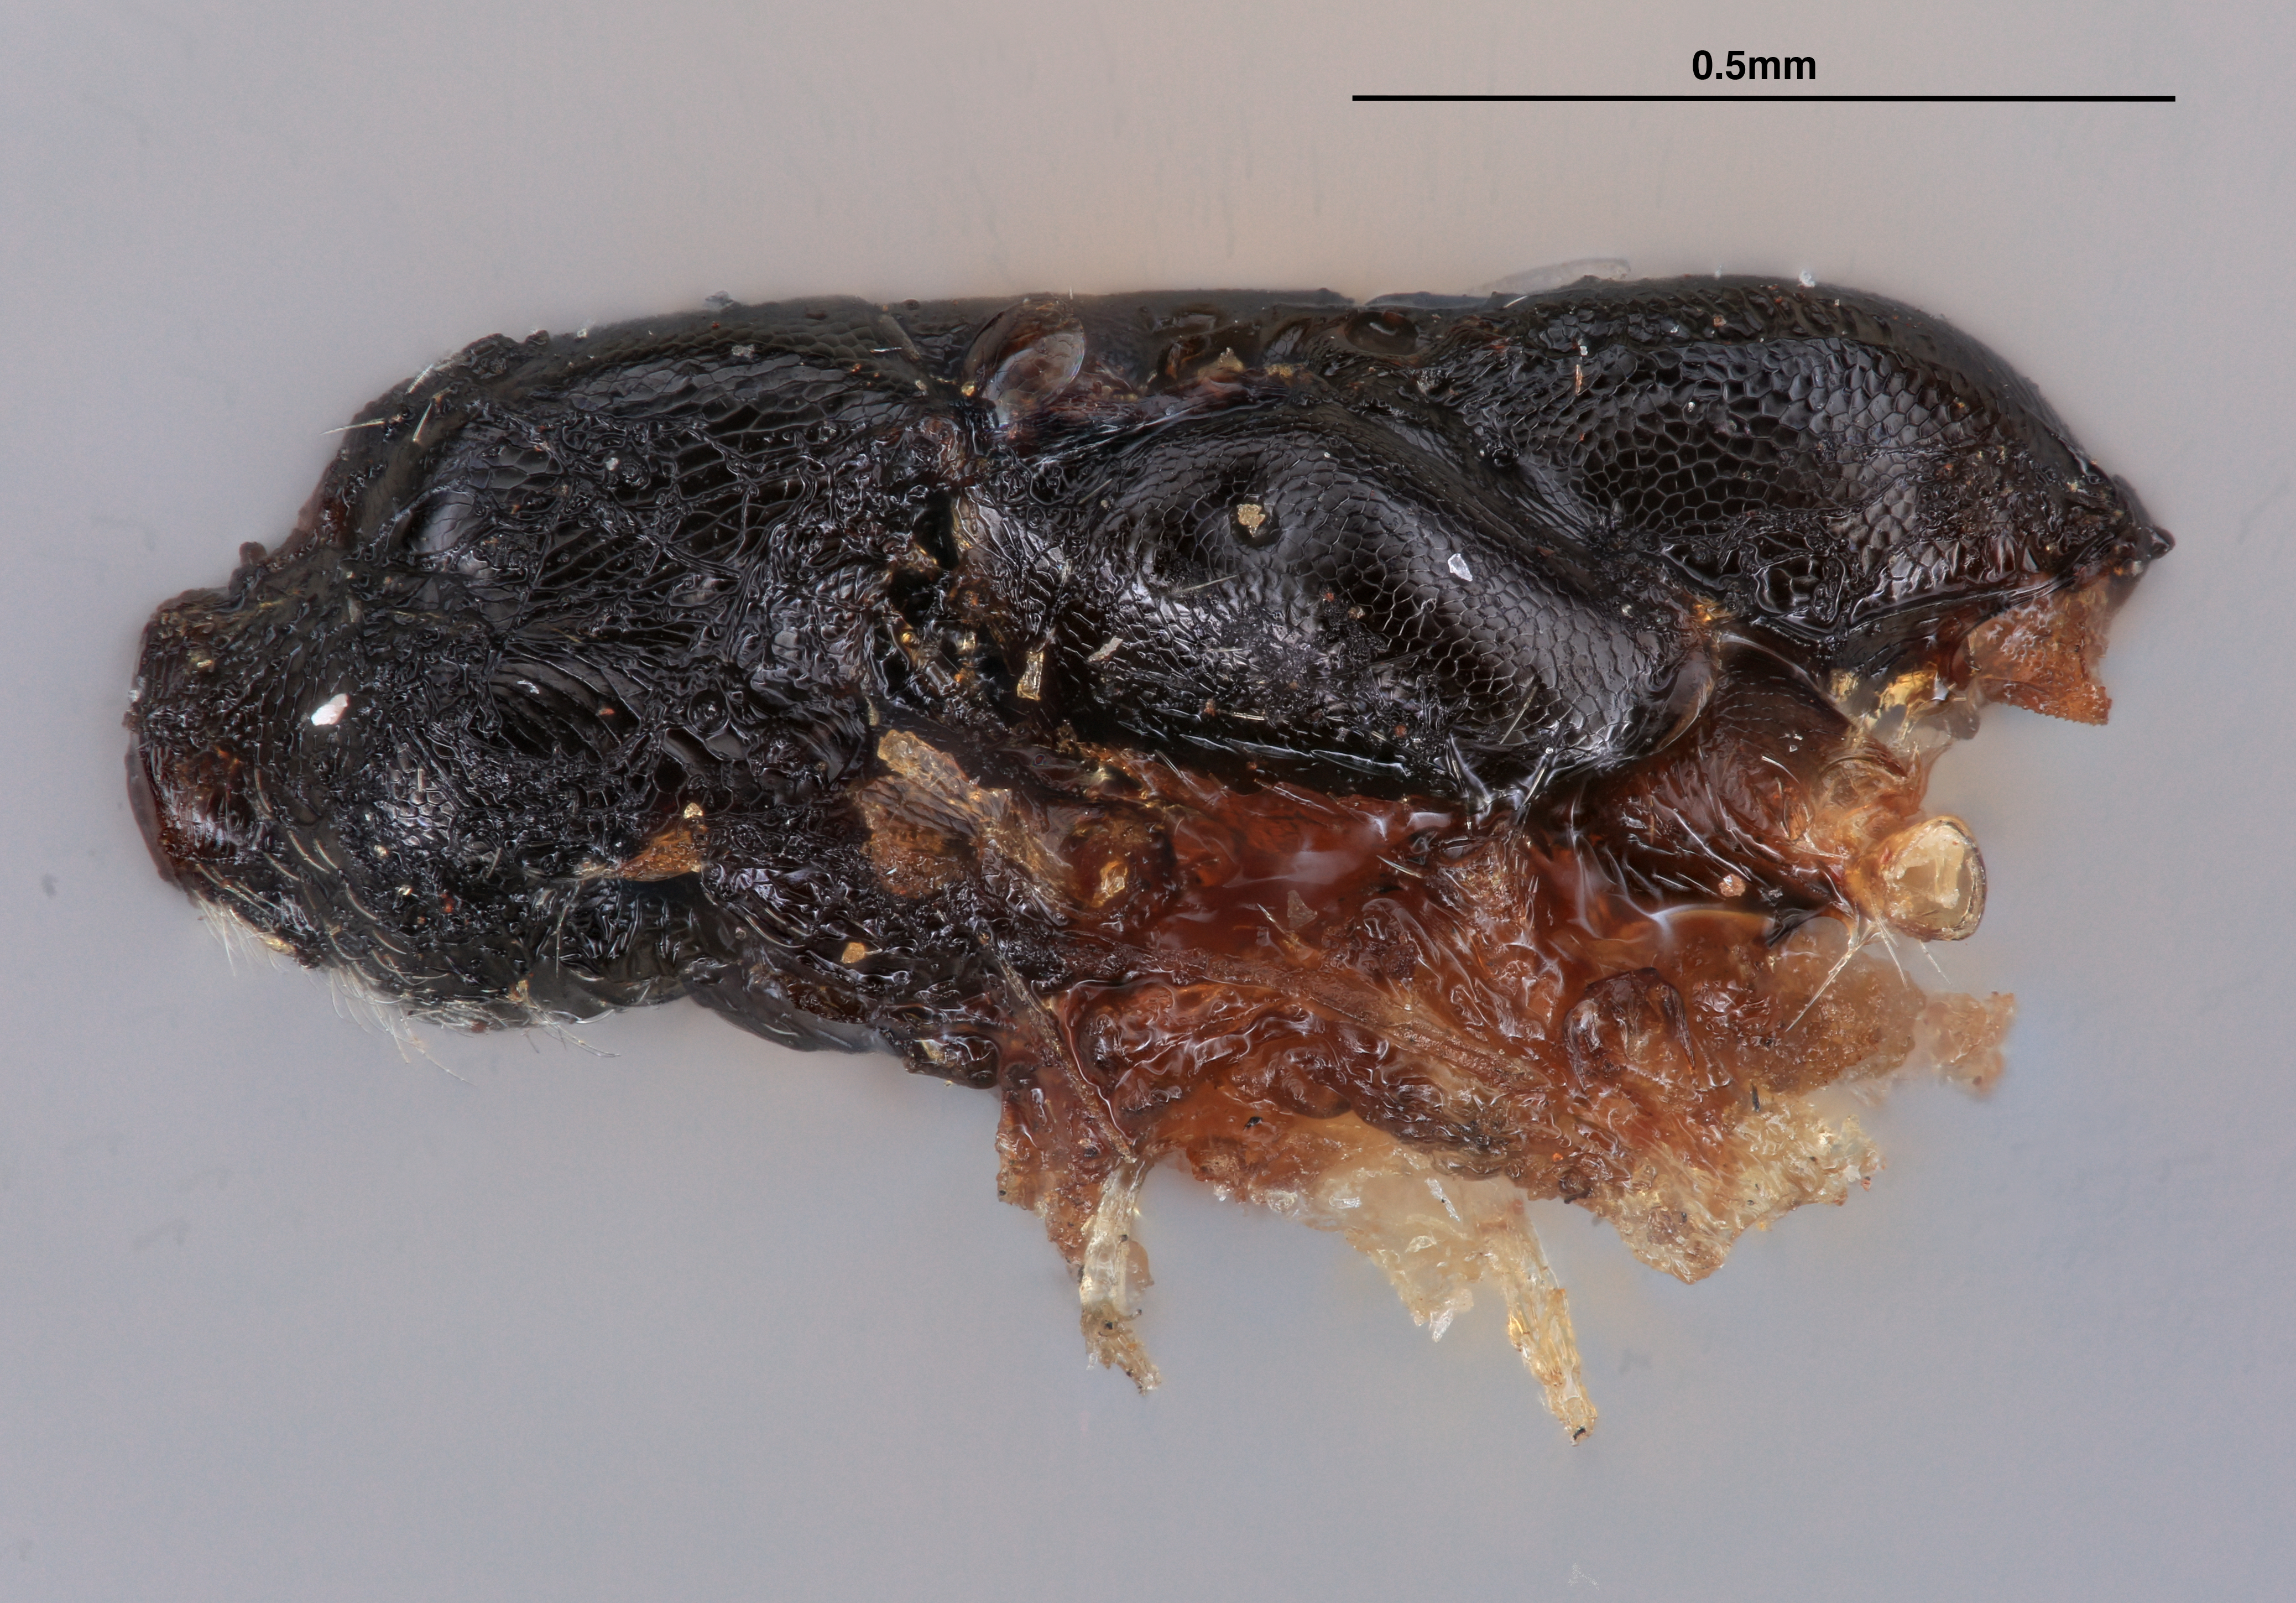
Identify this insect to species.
Arysepyris californicus
